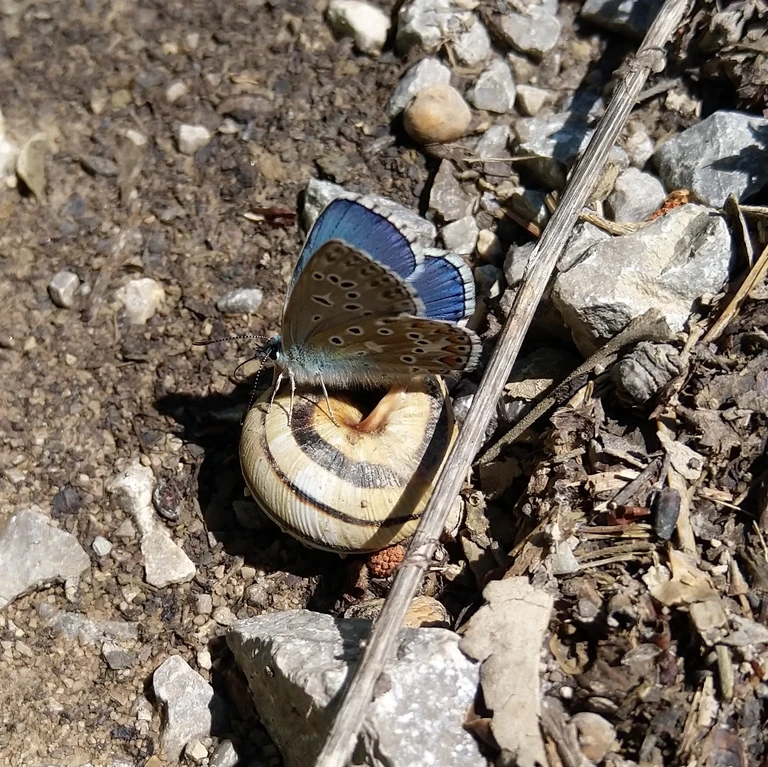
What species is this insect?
Lysandra bellargus
